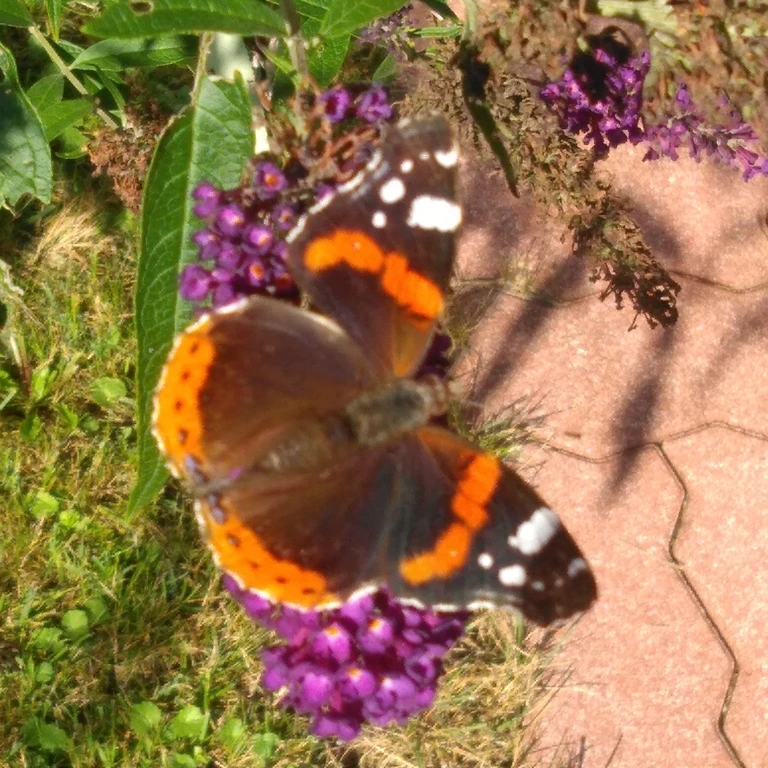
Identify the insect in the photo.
Vanessa atalanta
